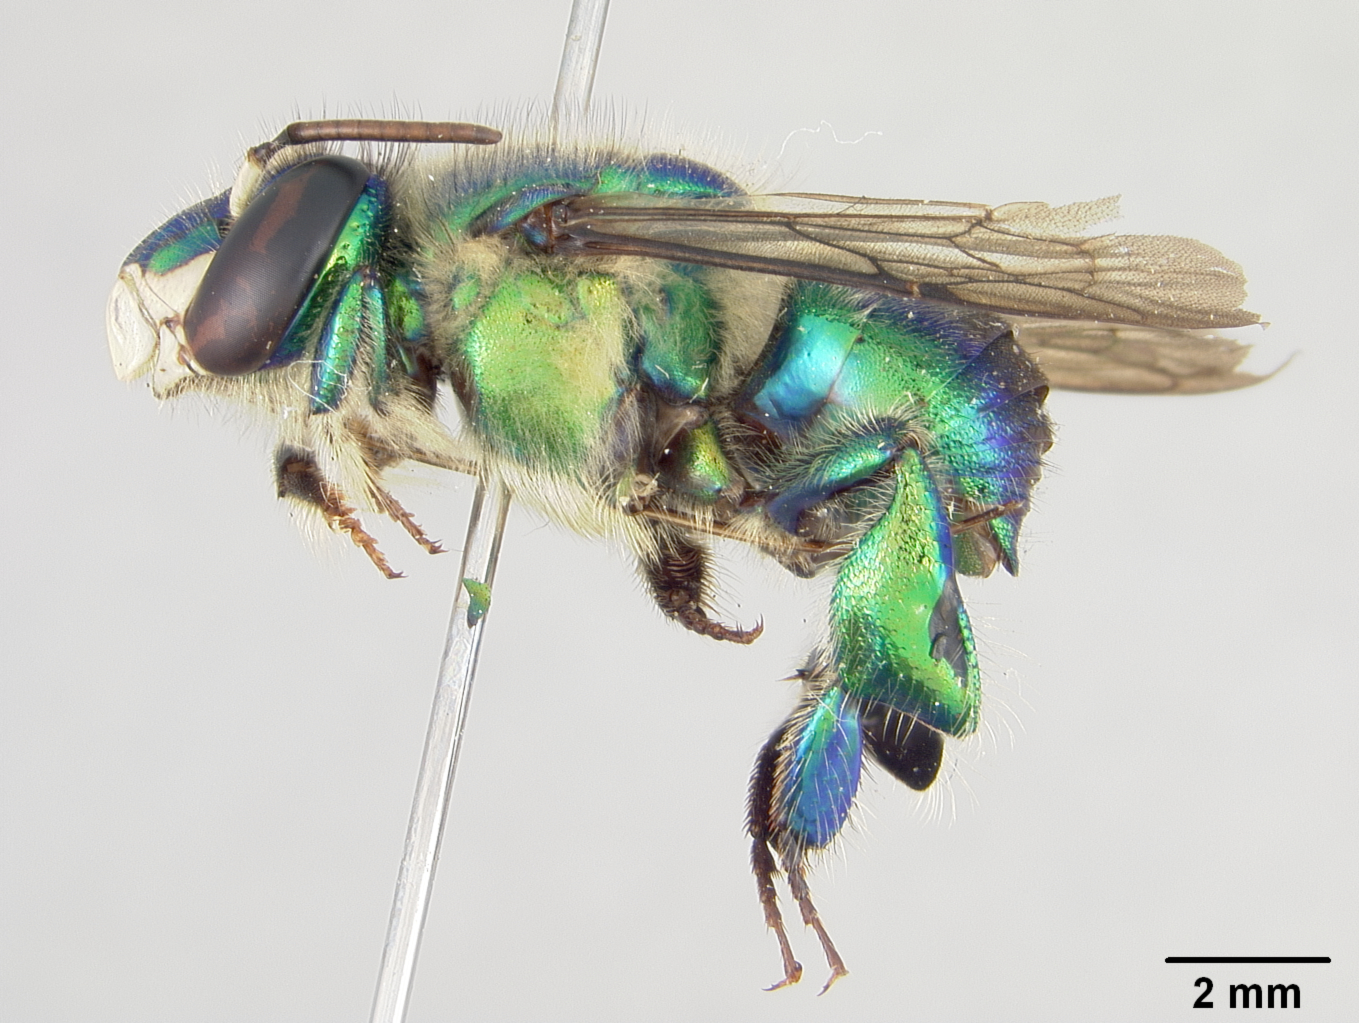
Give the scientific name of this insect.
Euglossa nigrosignata
